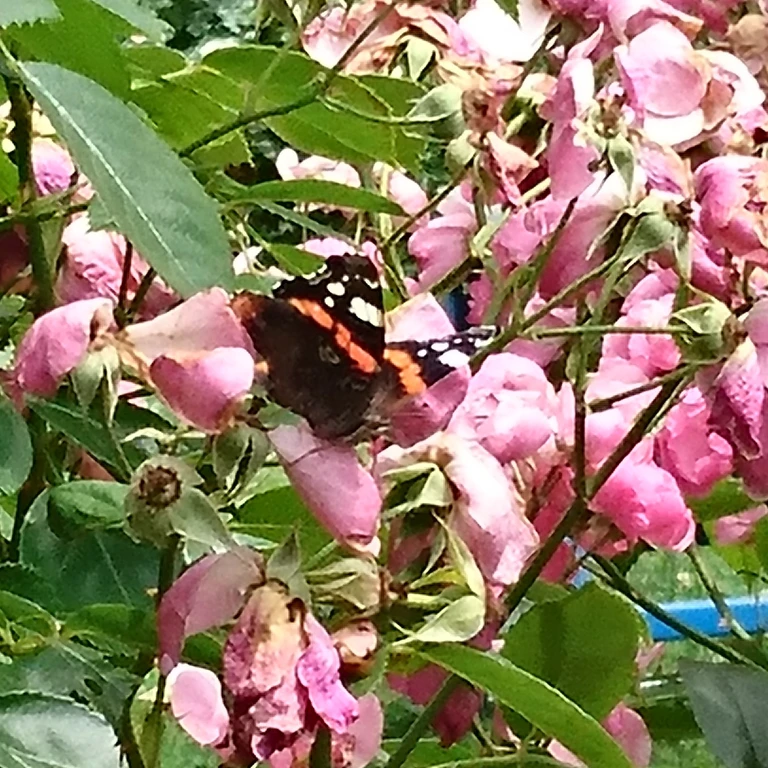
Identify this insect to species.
Vanessa atalanta
